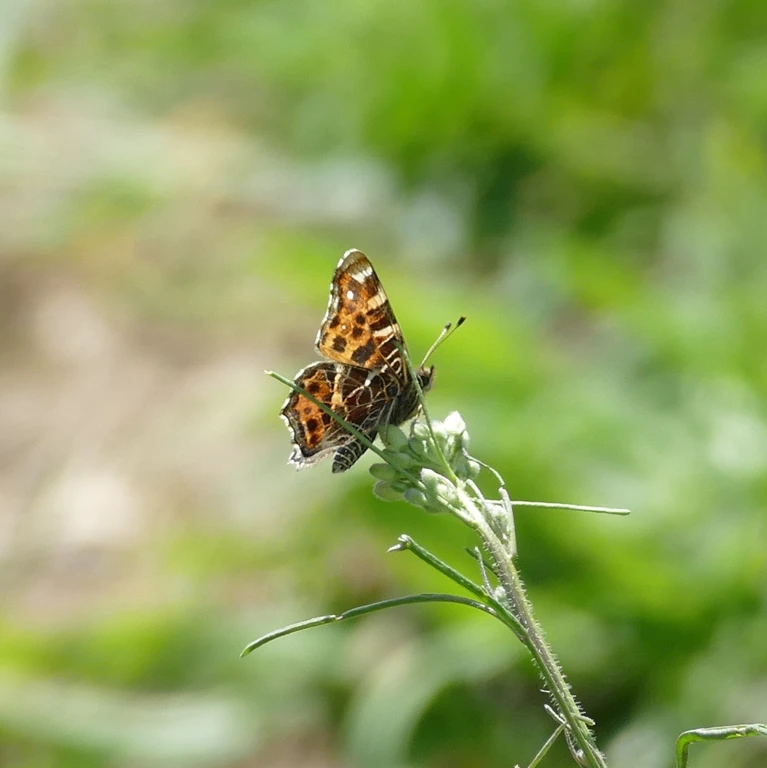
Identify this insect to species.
Araschnia levana
